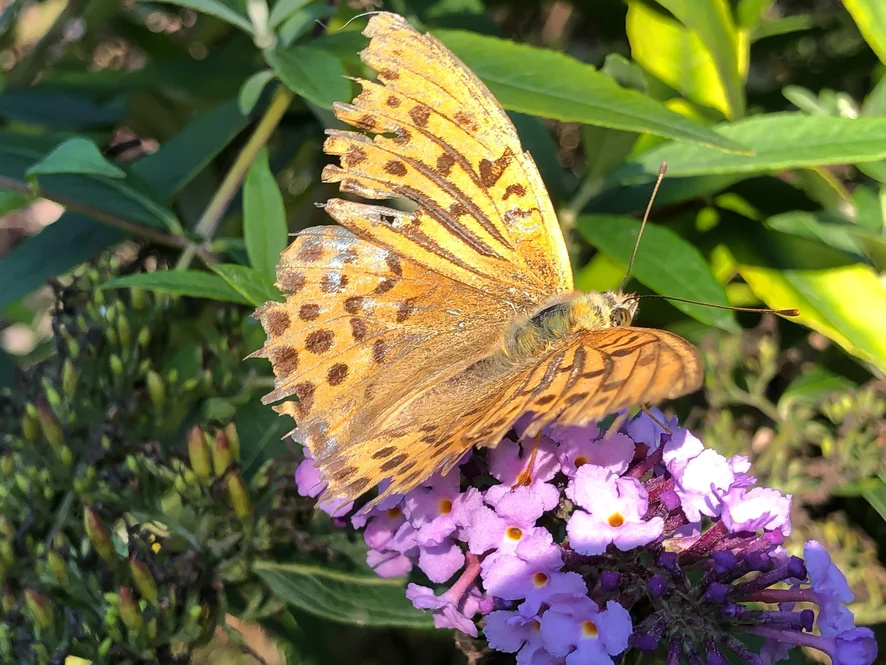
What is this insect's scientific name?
Argynnis paphia
